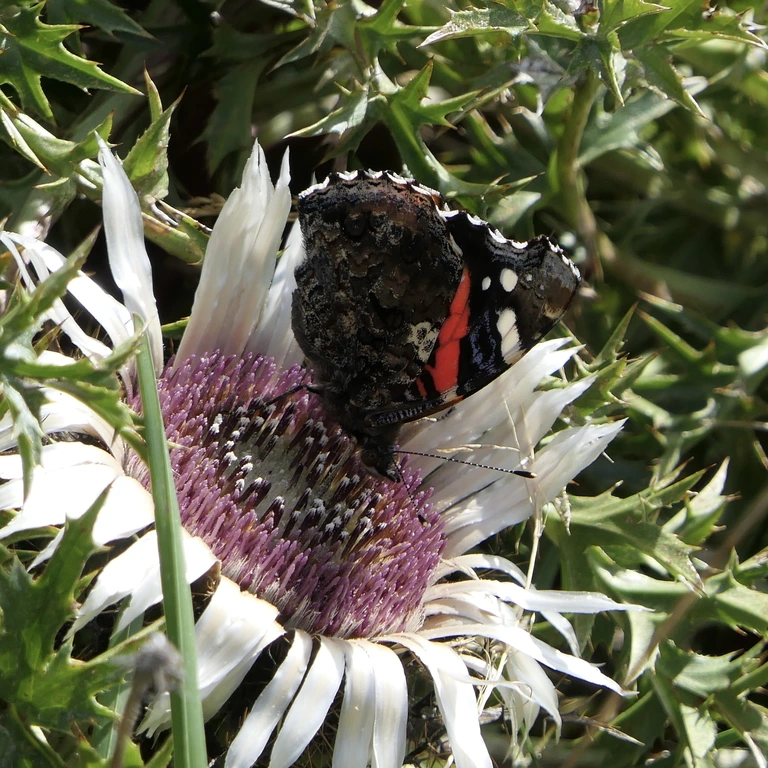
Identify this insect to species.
Vanessa atalanta
